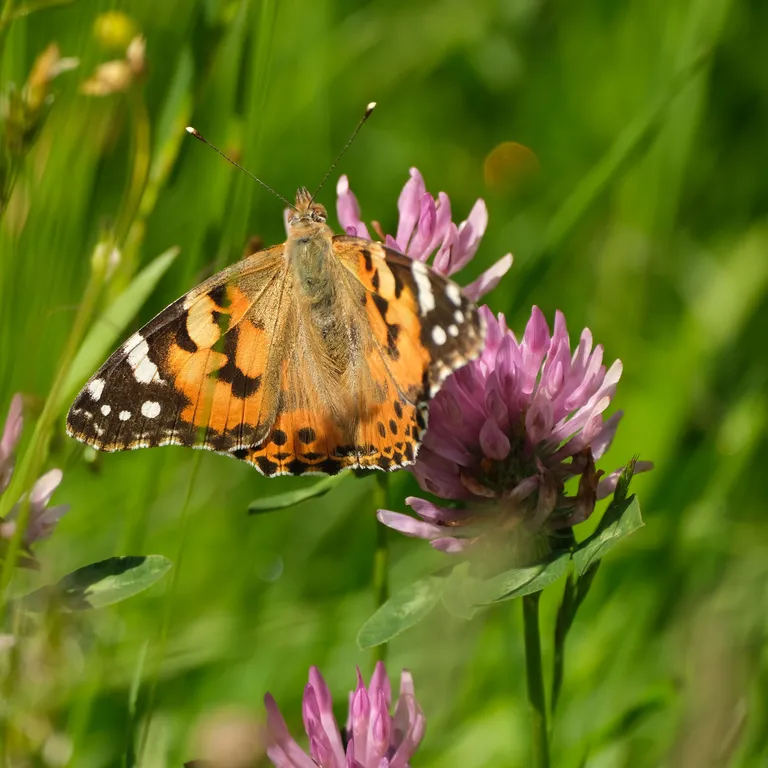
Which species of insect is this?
Vanessa cardui
